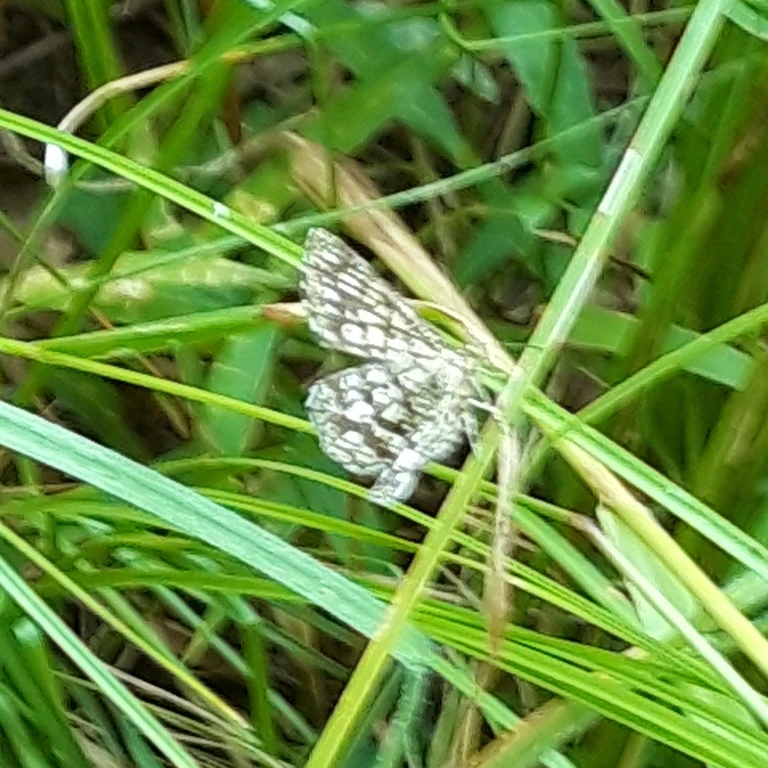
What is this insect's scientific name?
Chiasmia clathrata
